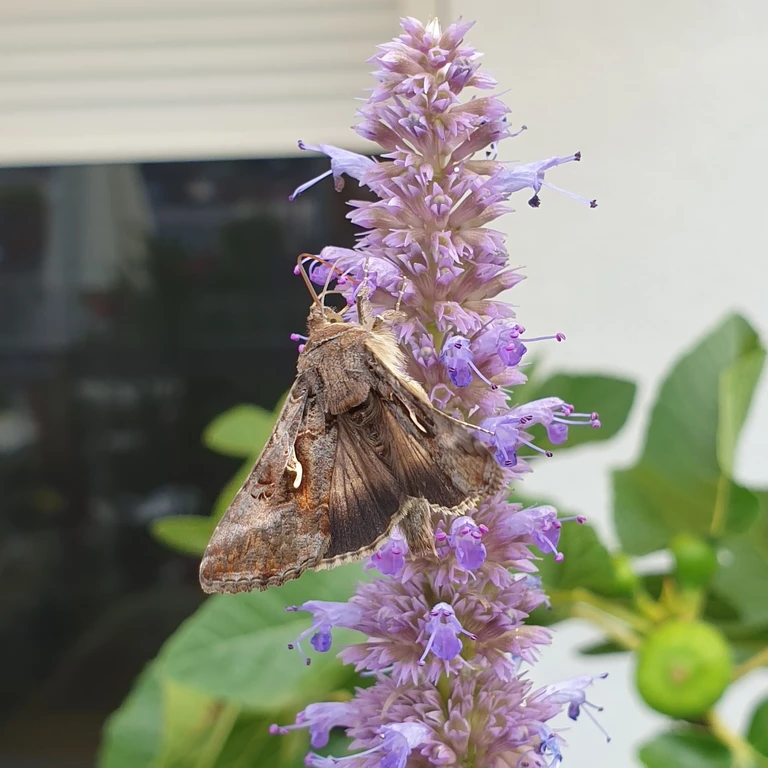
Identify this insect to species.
Autographa gamma
